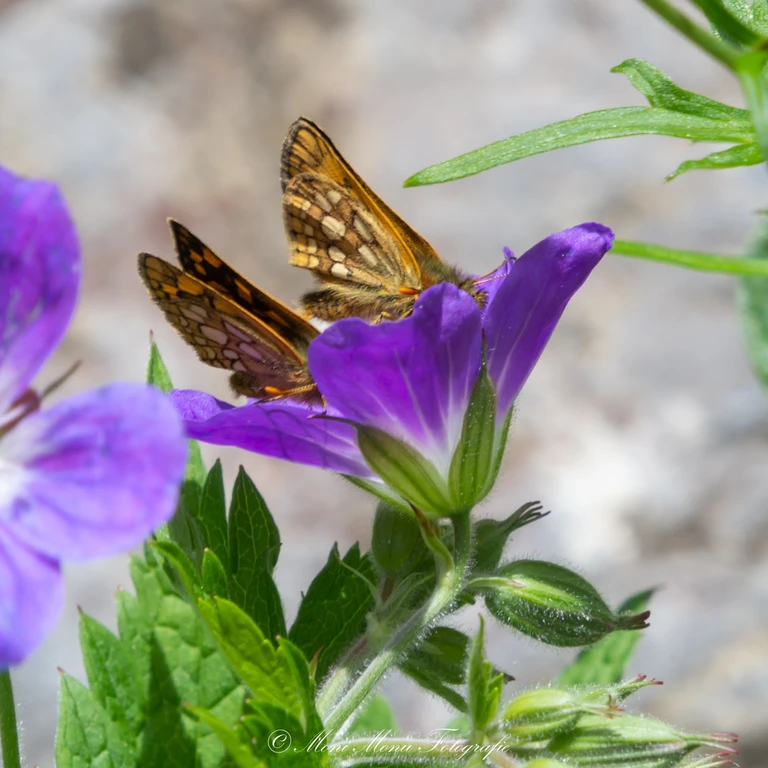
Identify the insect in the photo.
Carterocephalus palaemon
